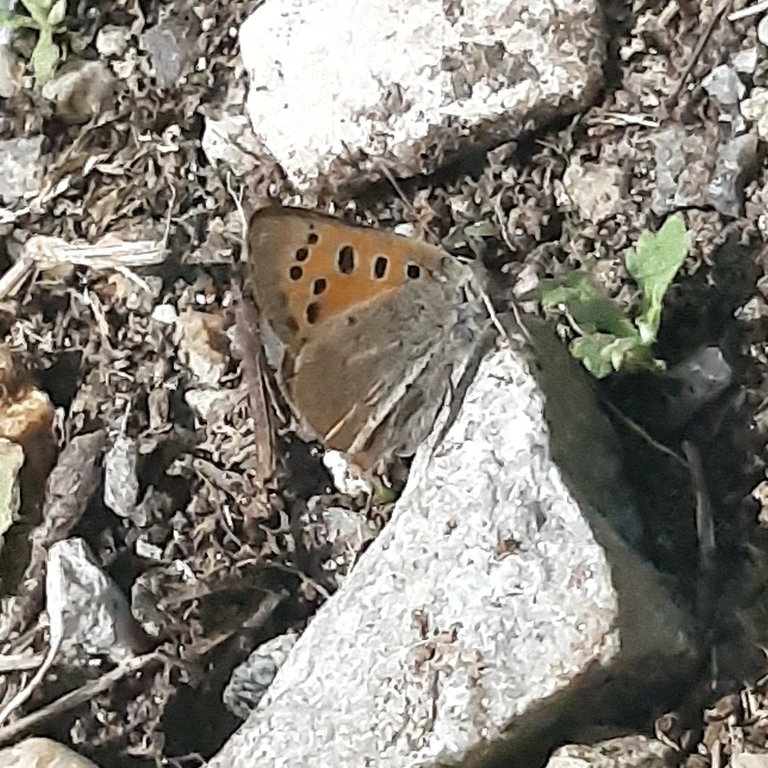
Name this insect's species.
Lycaena phlaeas
